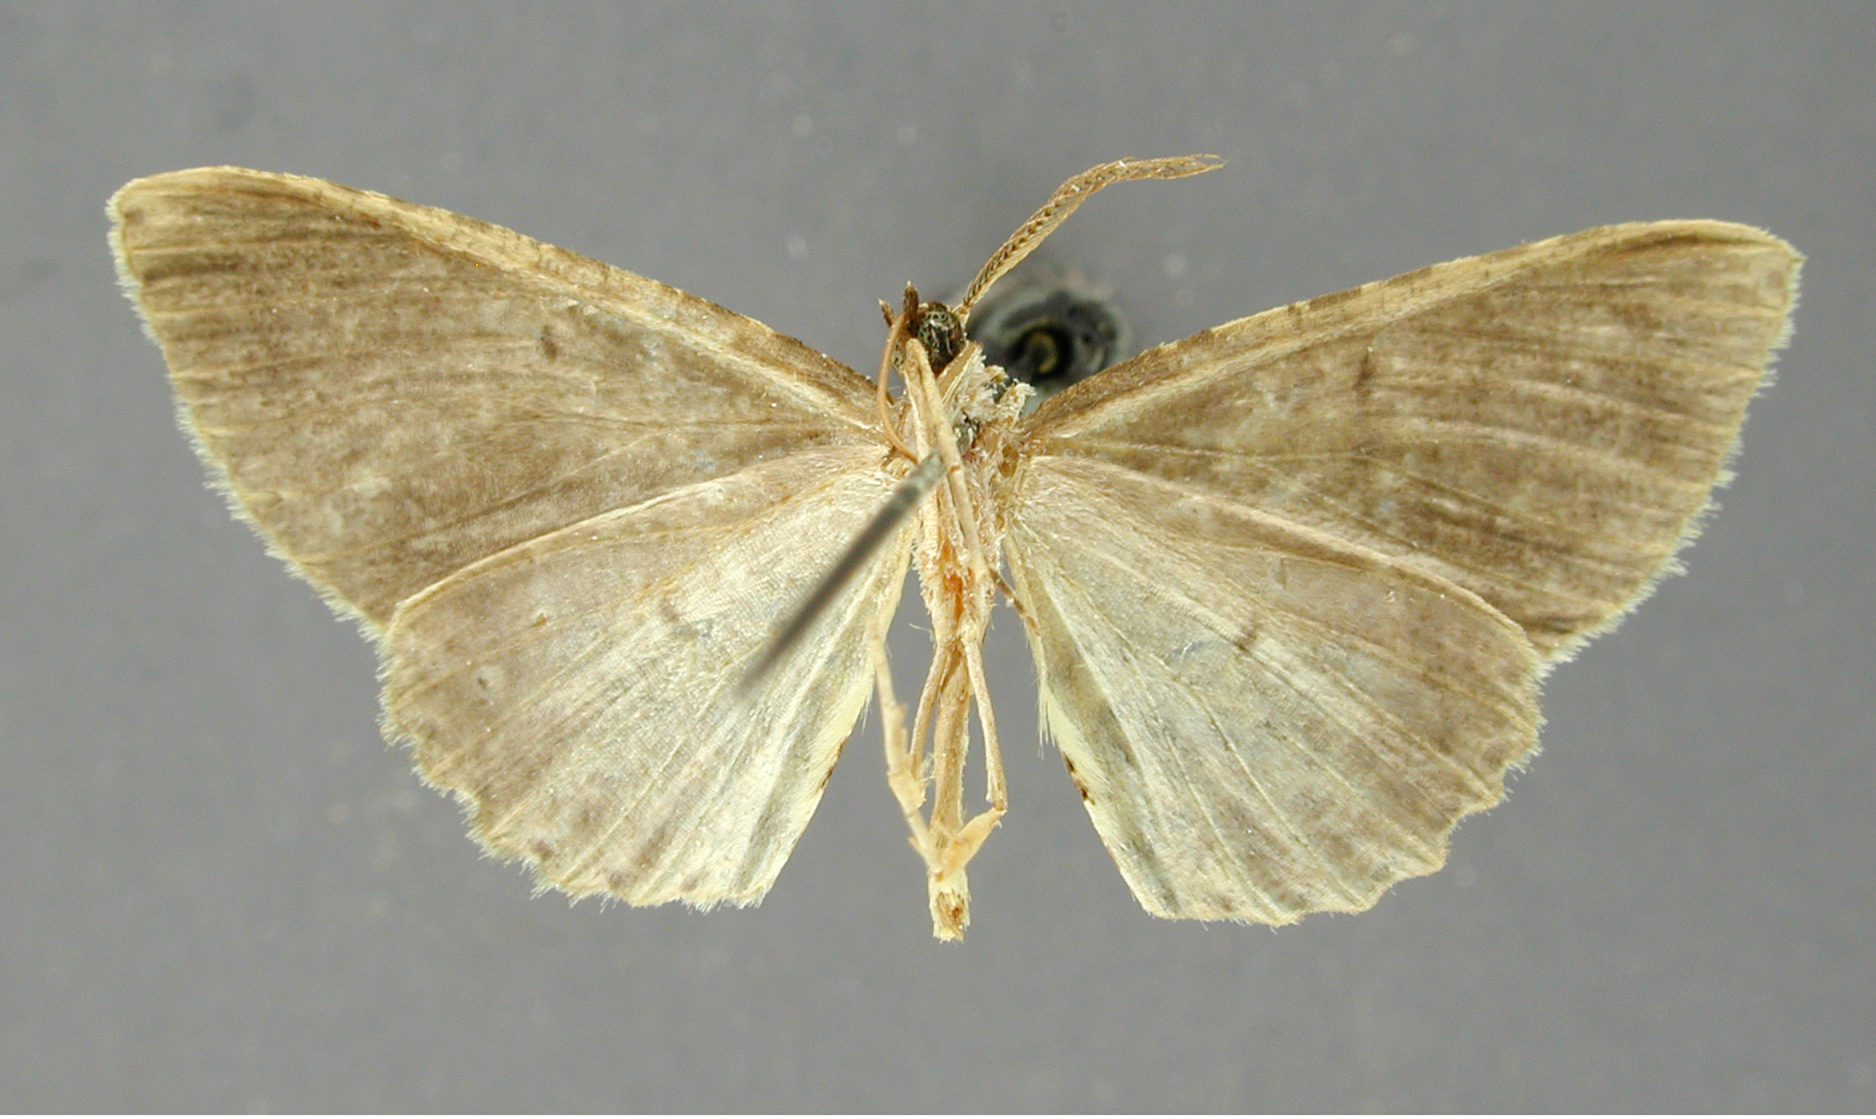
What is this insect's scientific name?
Catoria multipunctata
